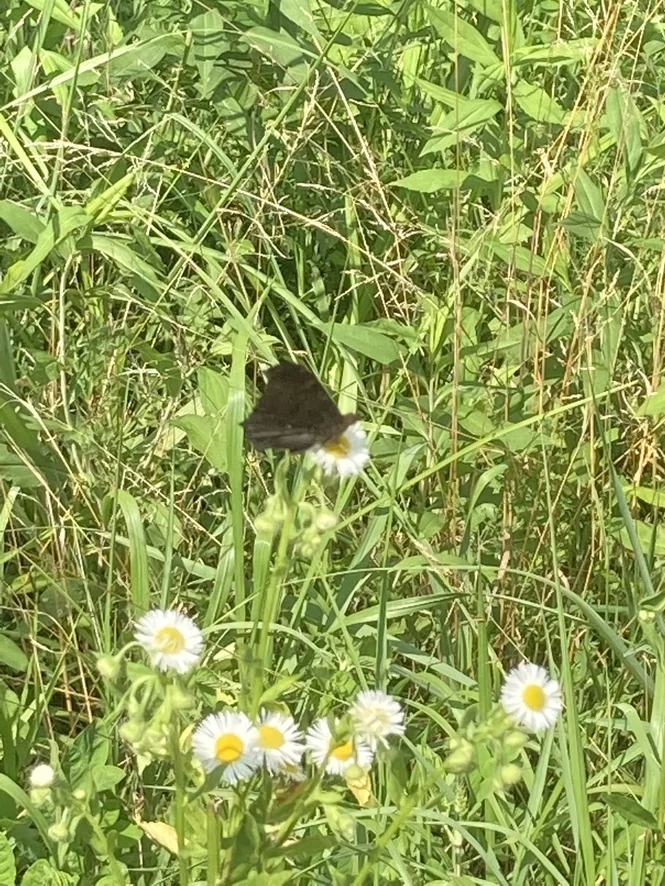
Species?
Aglais io
